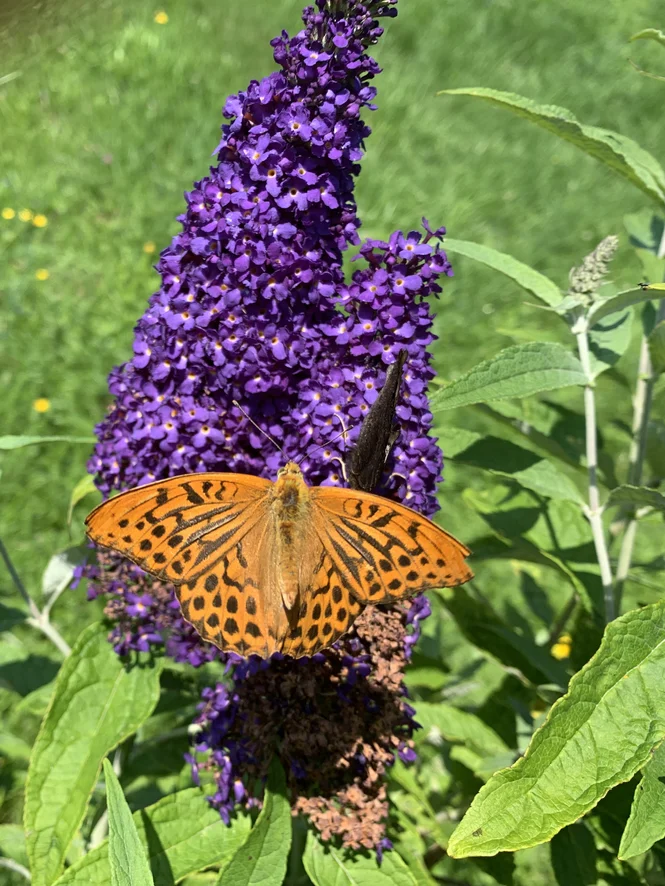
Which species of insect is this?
Argynnis paphia
